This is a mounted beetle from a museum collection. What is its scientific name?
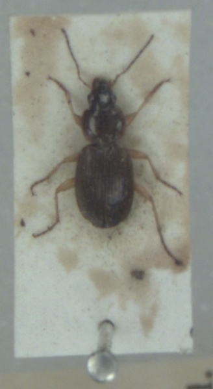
Olisthopus rotundatus
